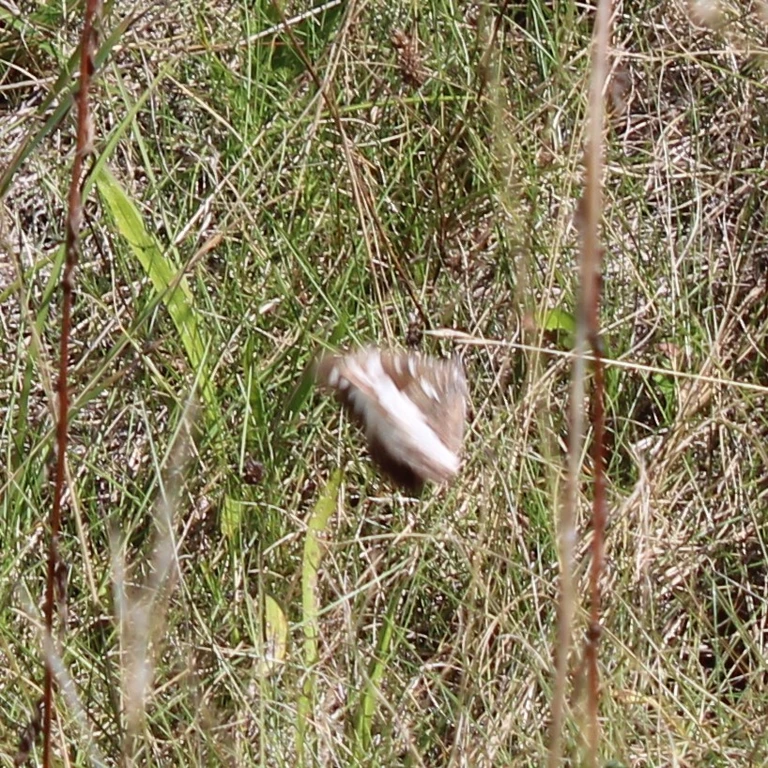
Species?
Brintesia circe
